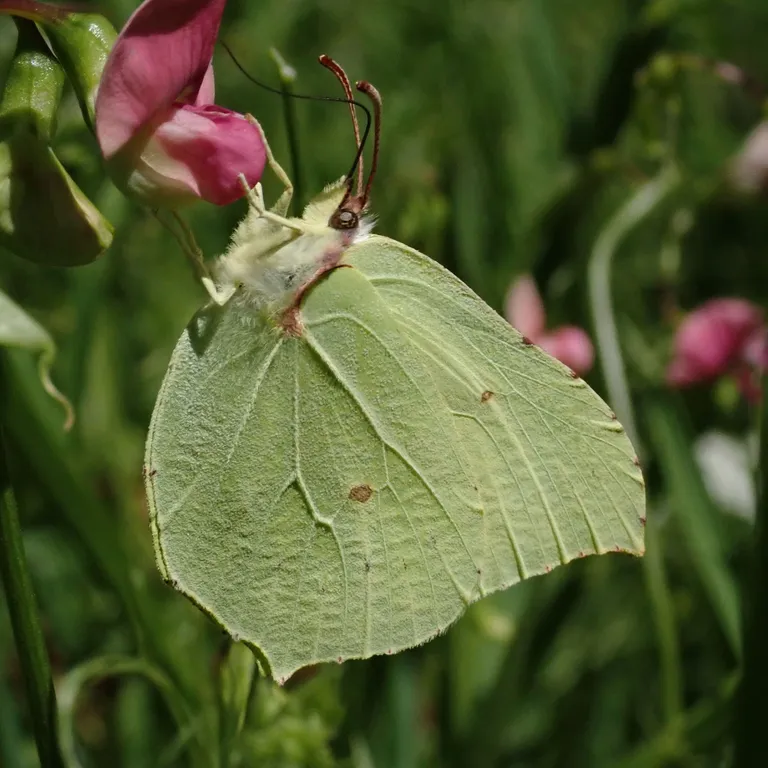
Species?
Gonepteryx rhamni
